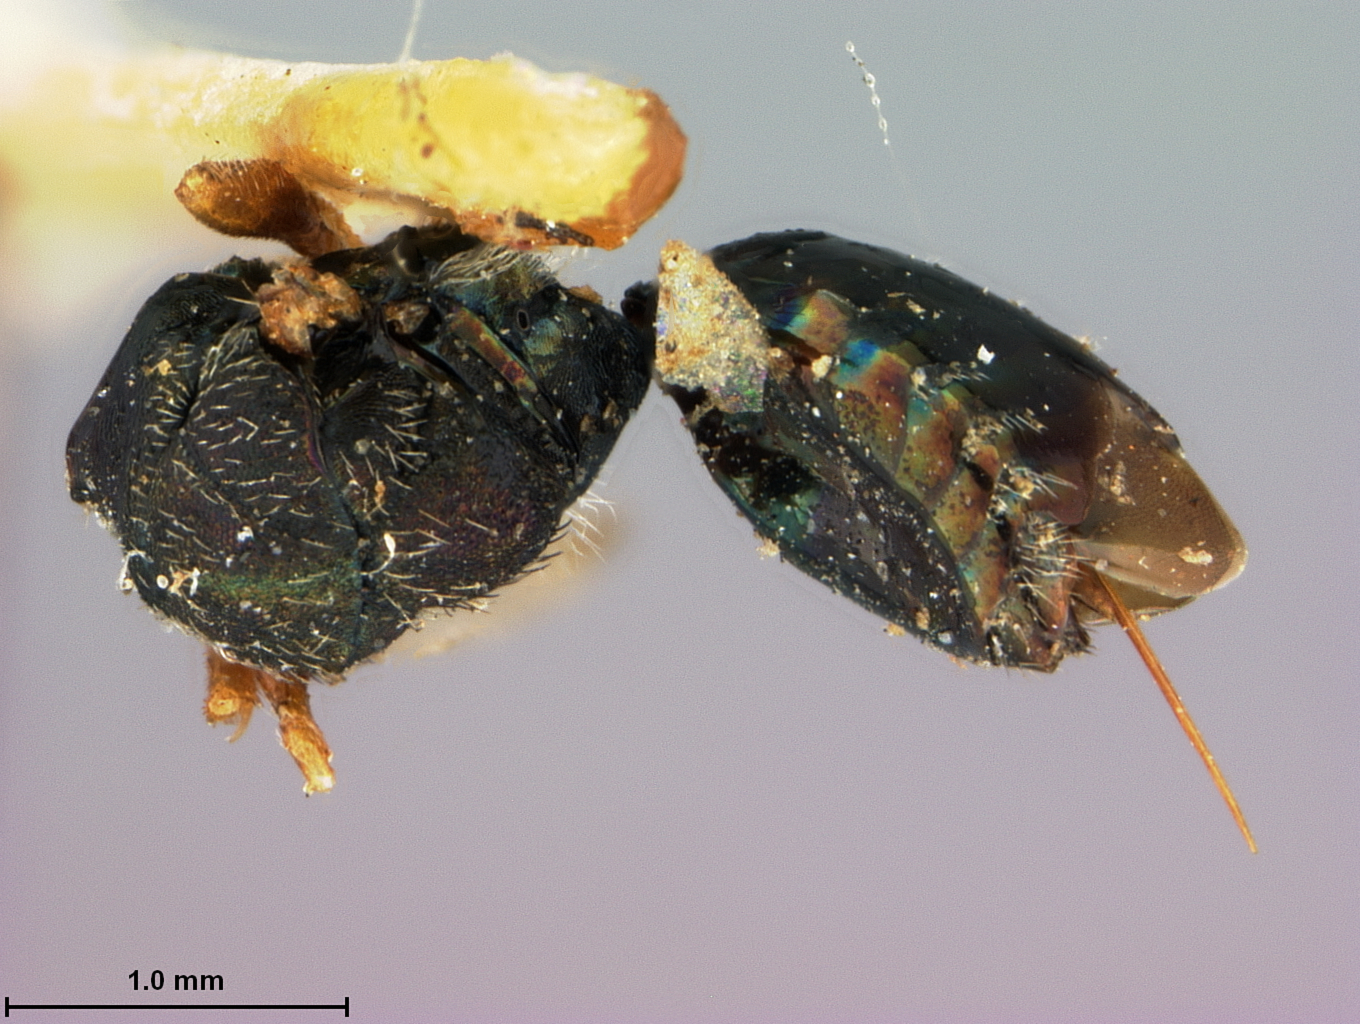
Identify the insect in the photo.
Metapon californicum
